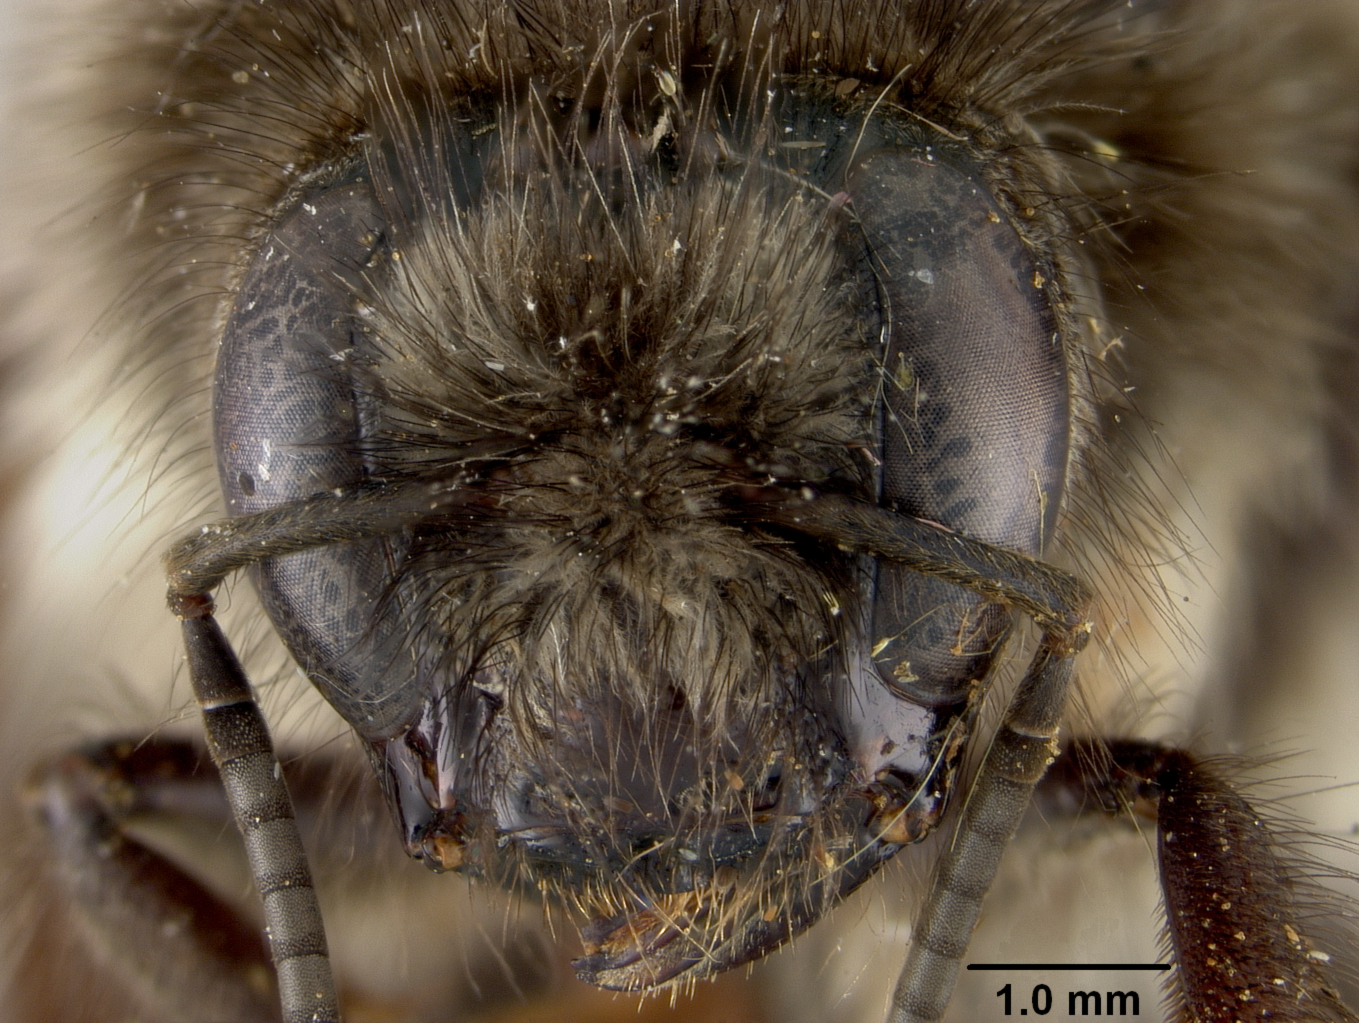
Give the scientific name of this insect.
Bremus grahami
